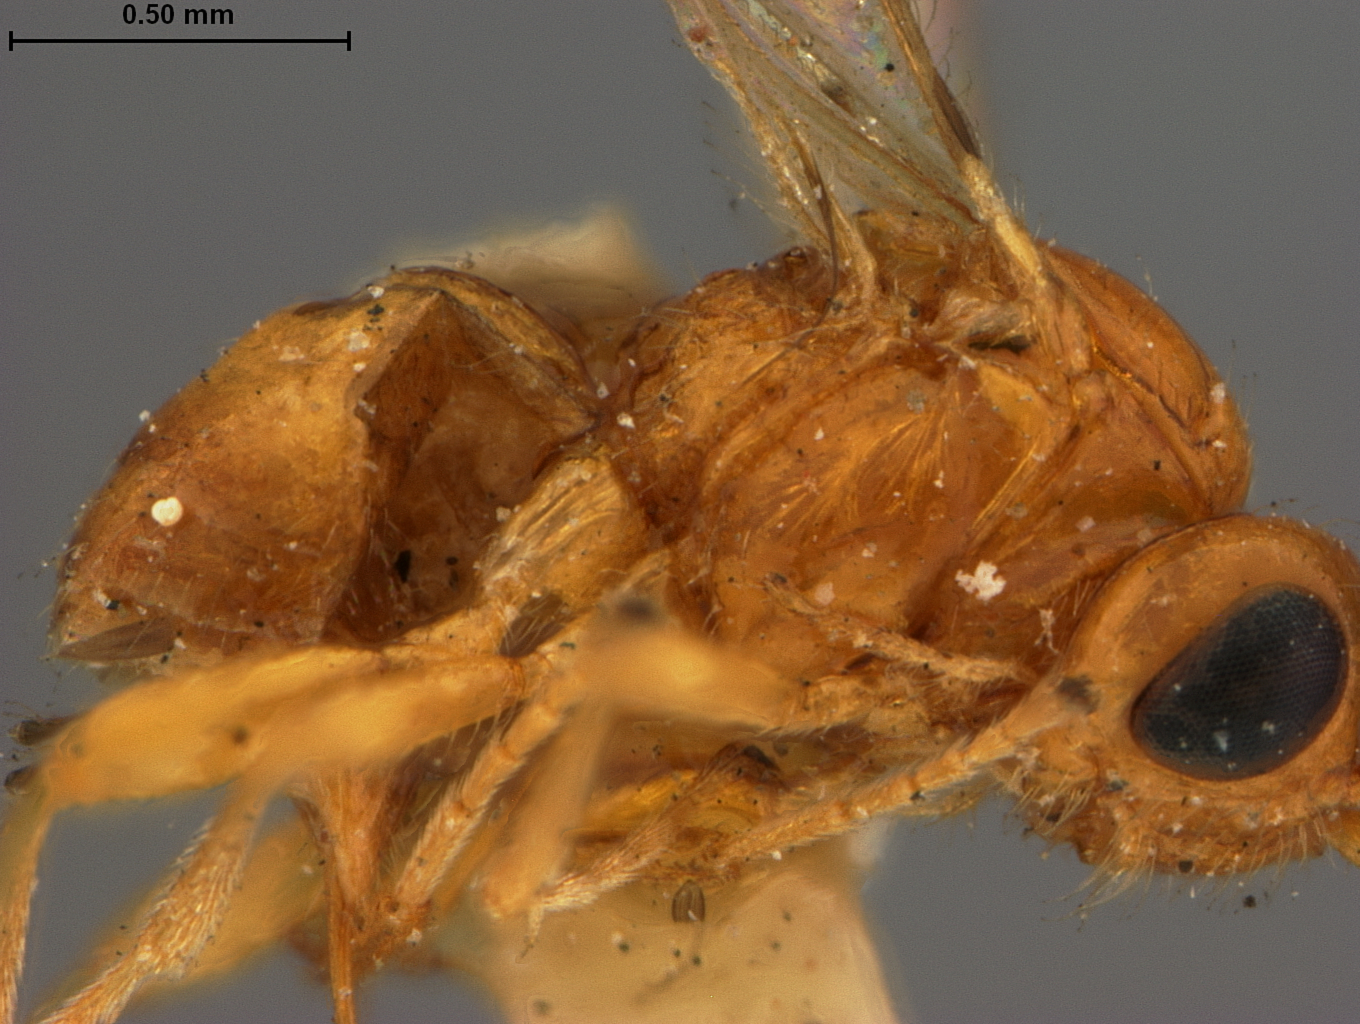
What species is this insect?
Opiusn diastatae
